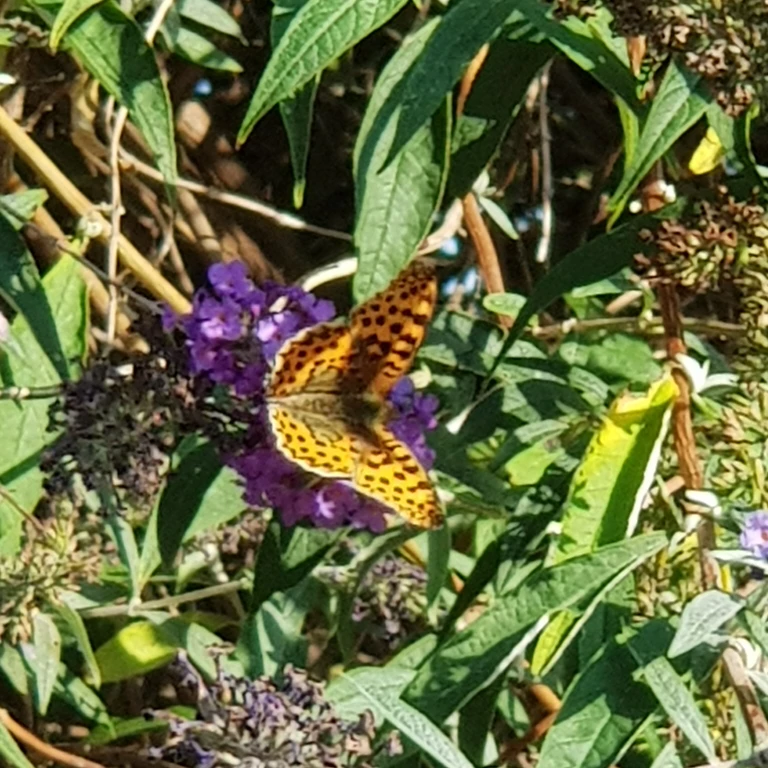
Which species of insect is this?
Issoria lathonia
